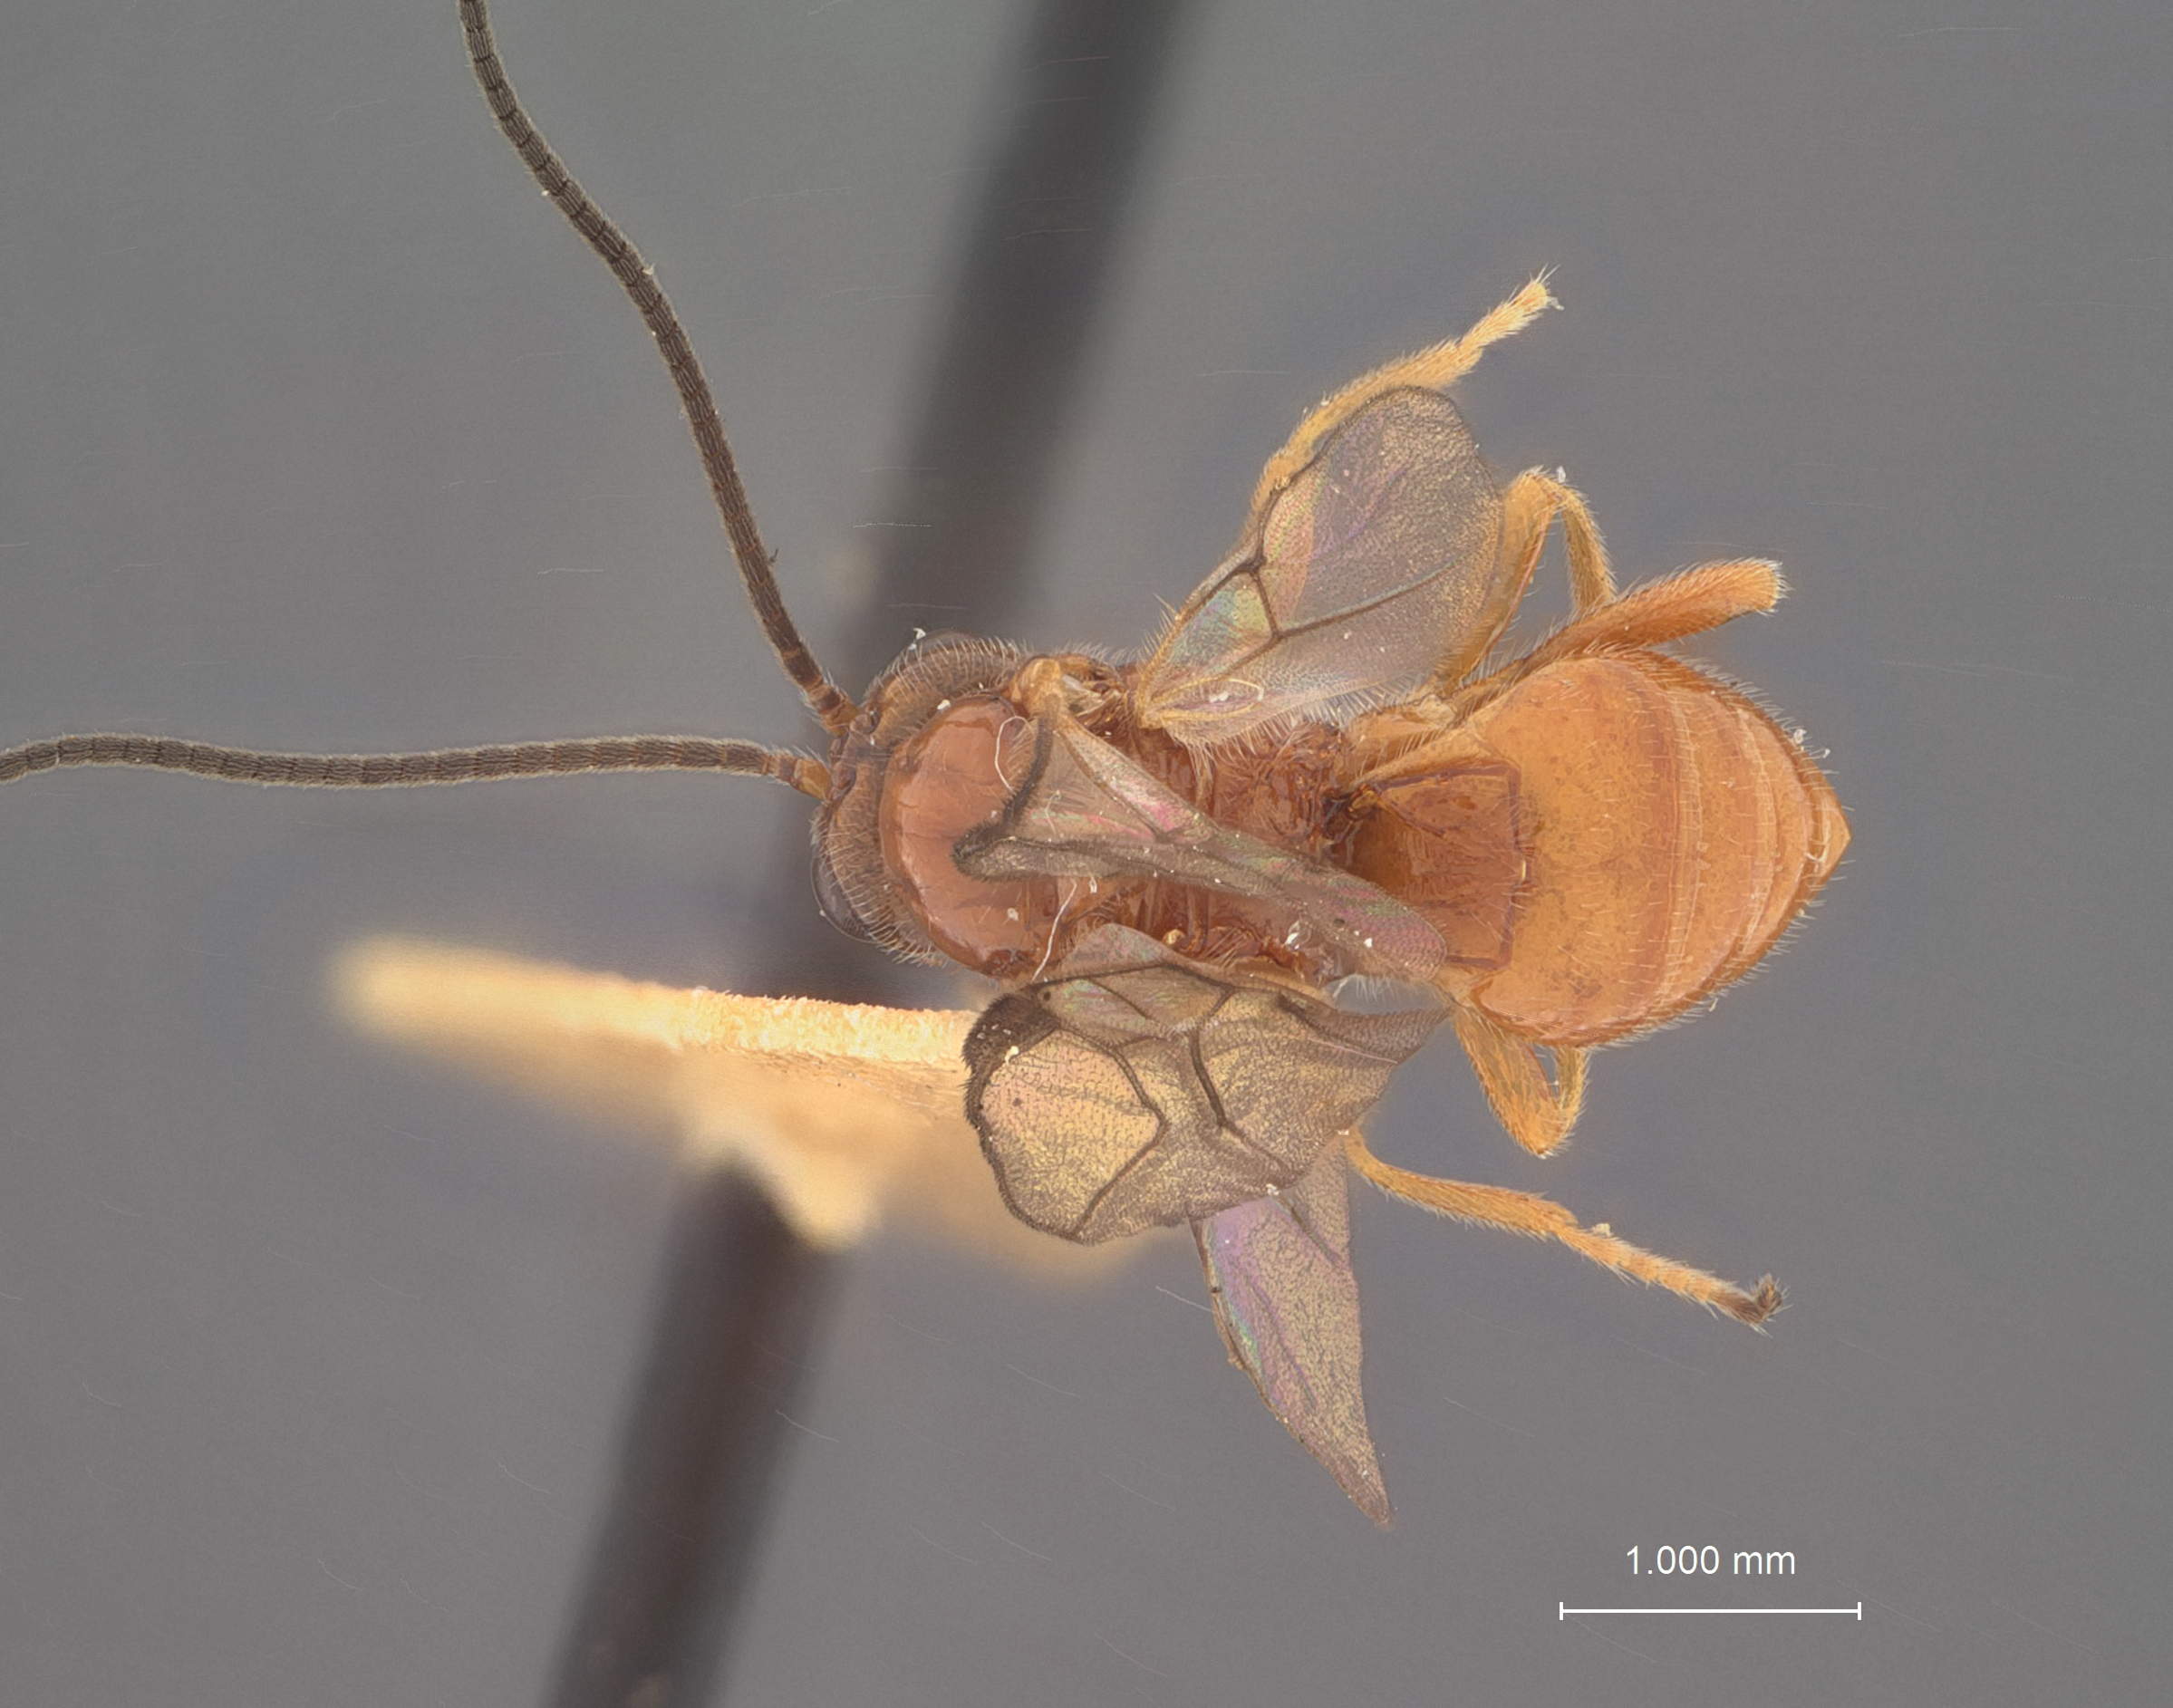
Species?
Opius rosicola
